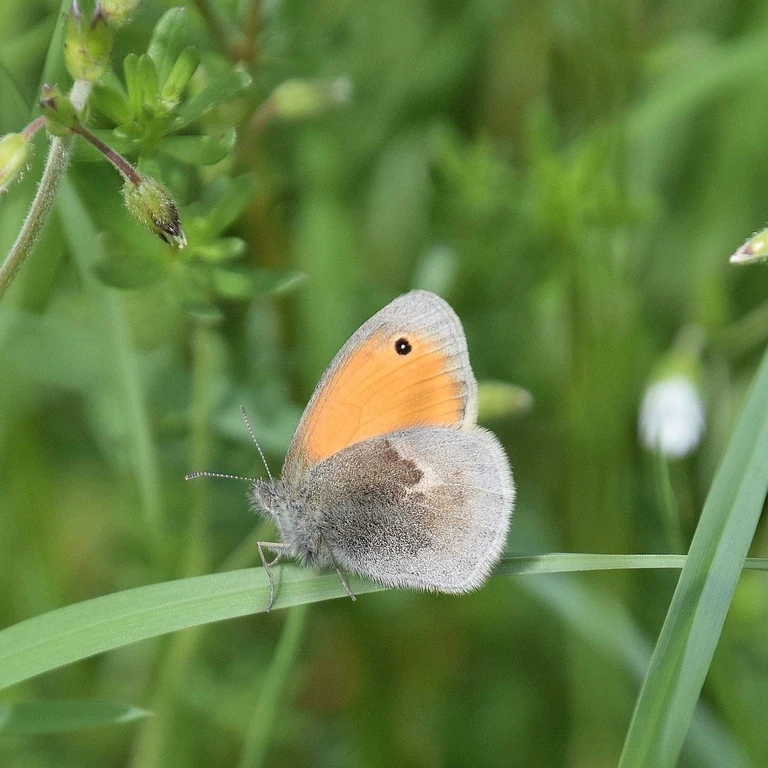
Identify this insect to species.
Coenonympha pamphilus
